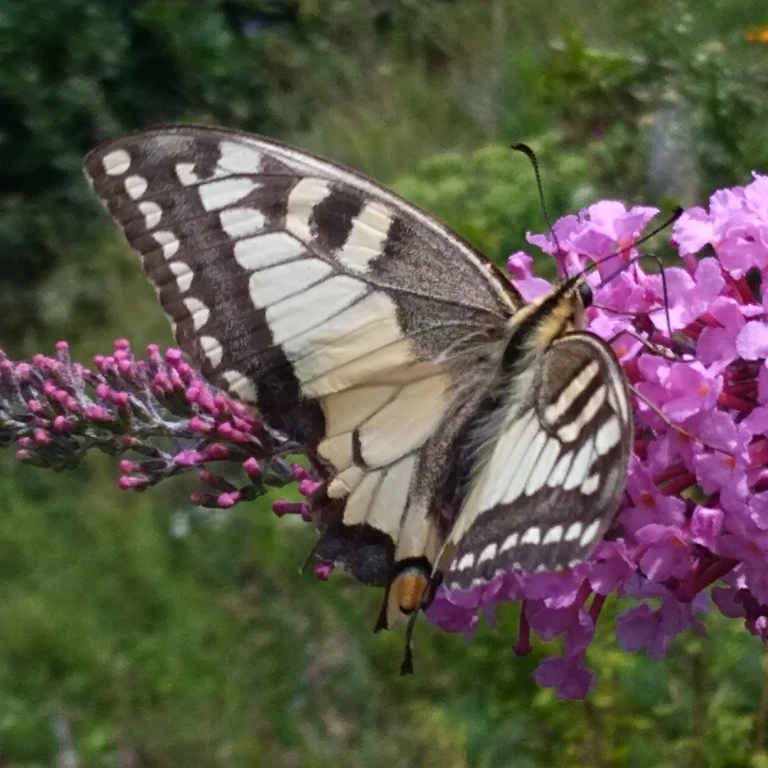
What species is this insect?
Papilio machaon
